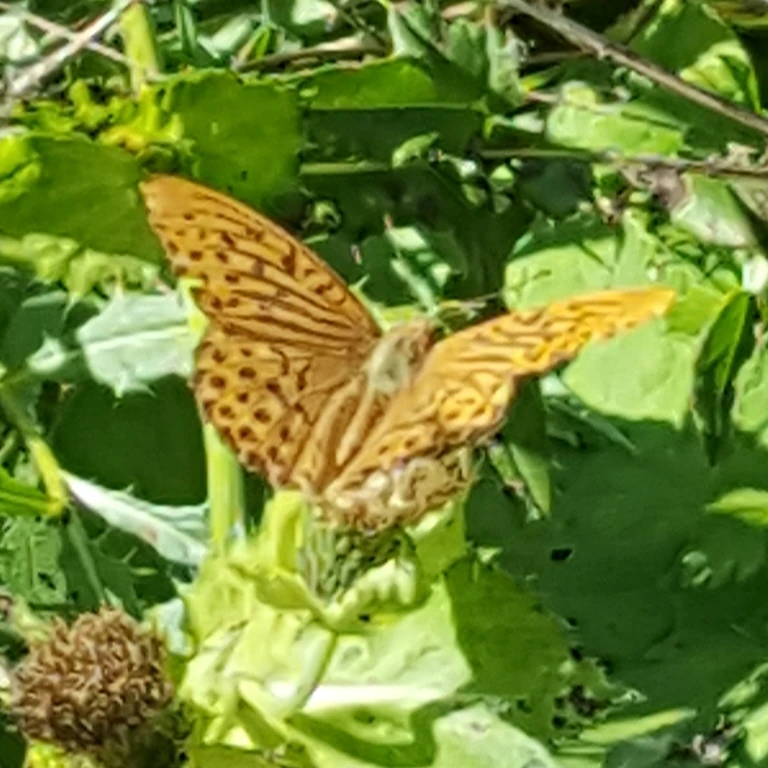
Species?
Argynnis paphia
